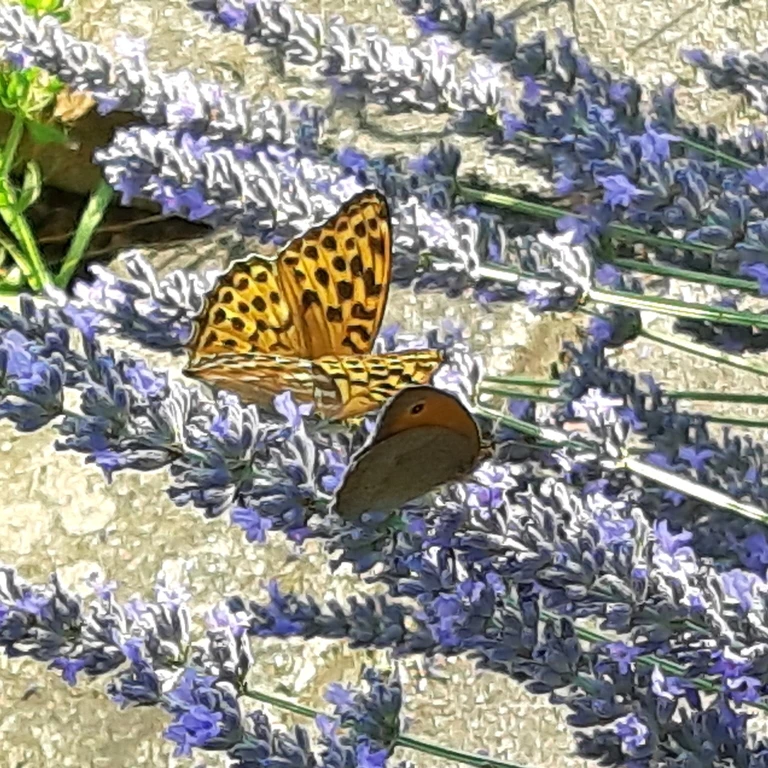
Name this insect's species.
Argynnis paphia
